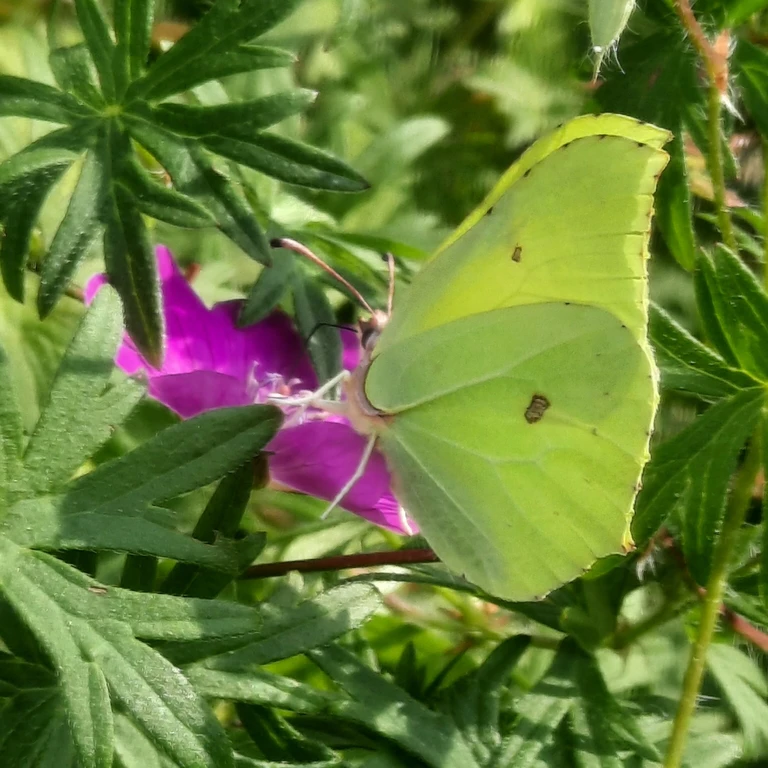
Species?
Gonepteryx rhamni
